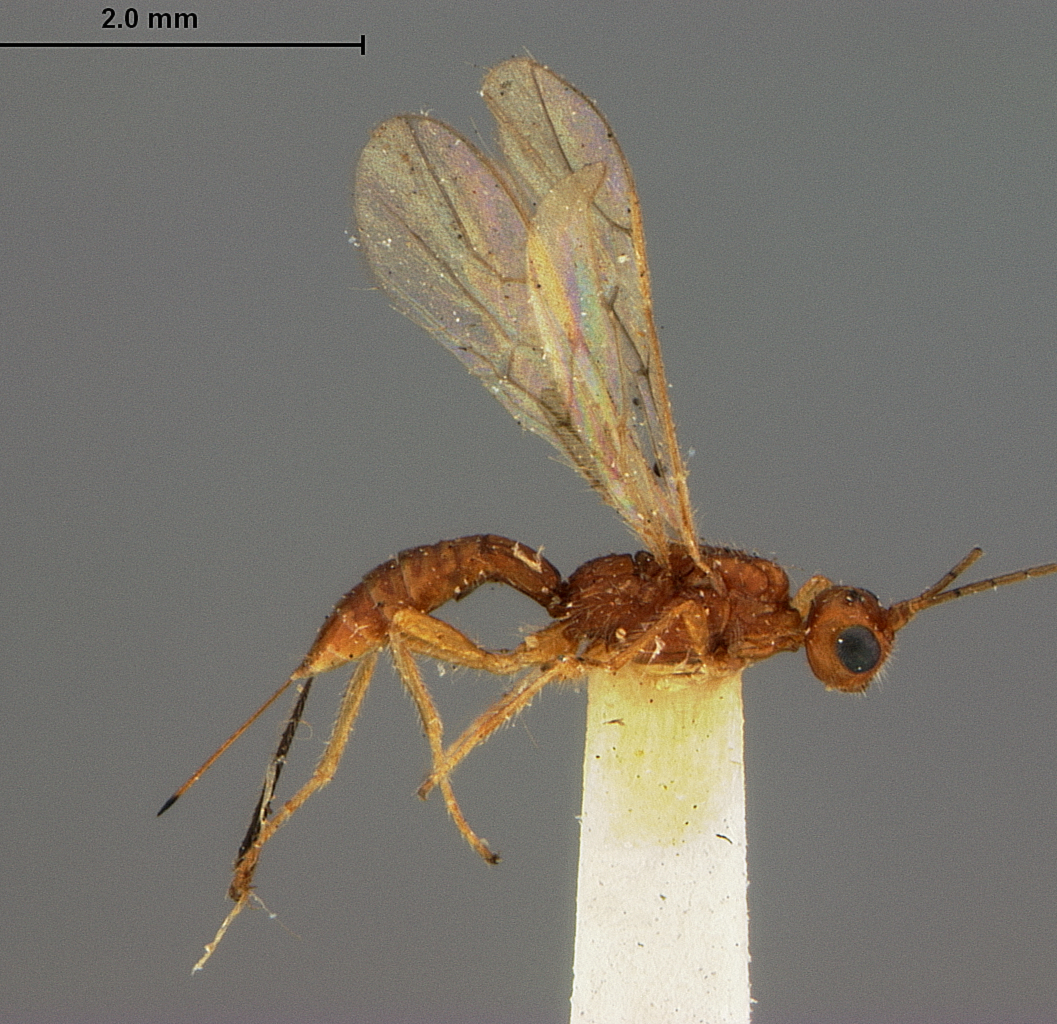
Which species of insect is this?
Caenophanes aciculatus
